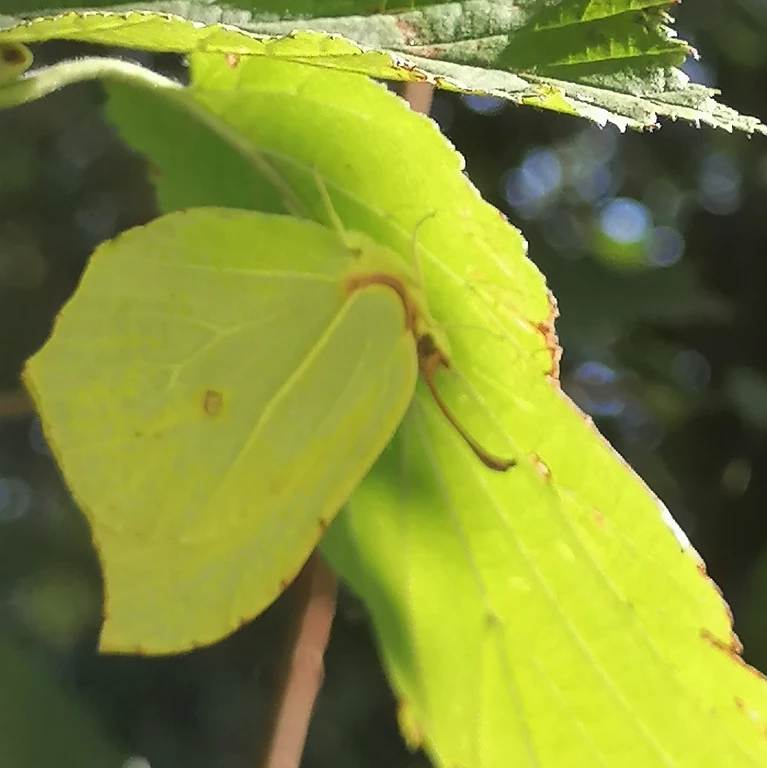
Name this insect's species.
Gonepteryx rhamni
